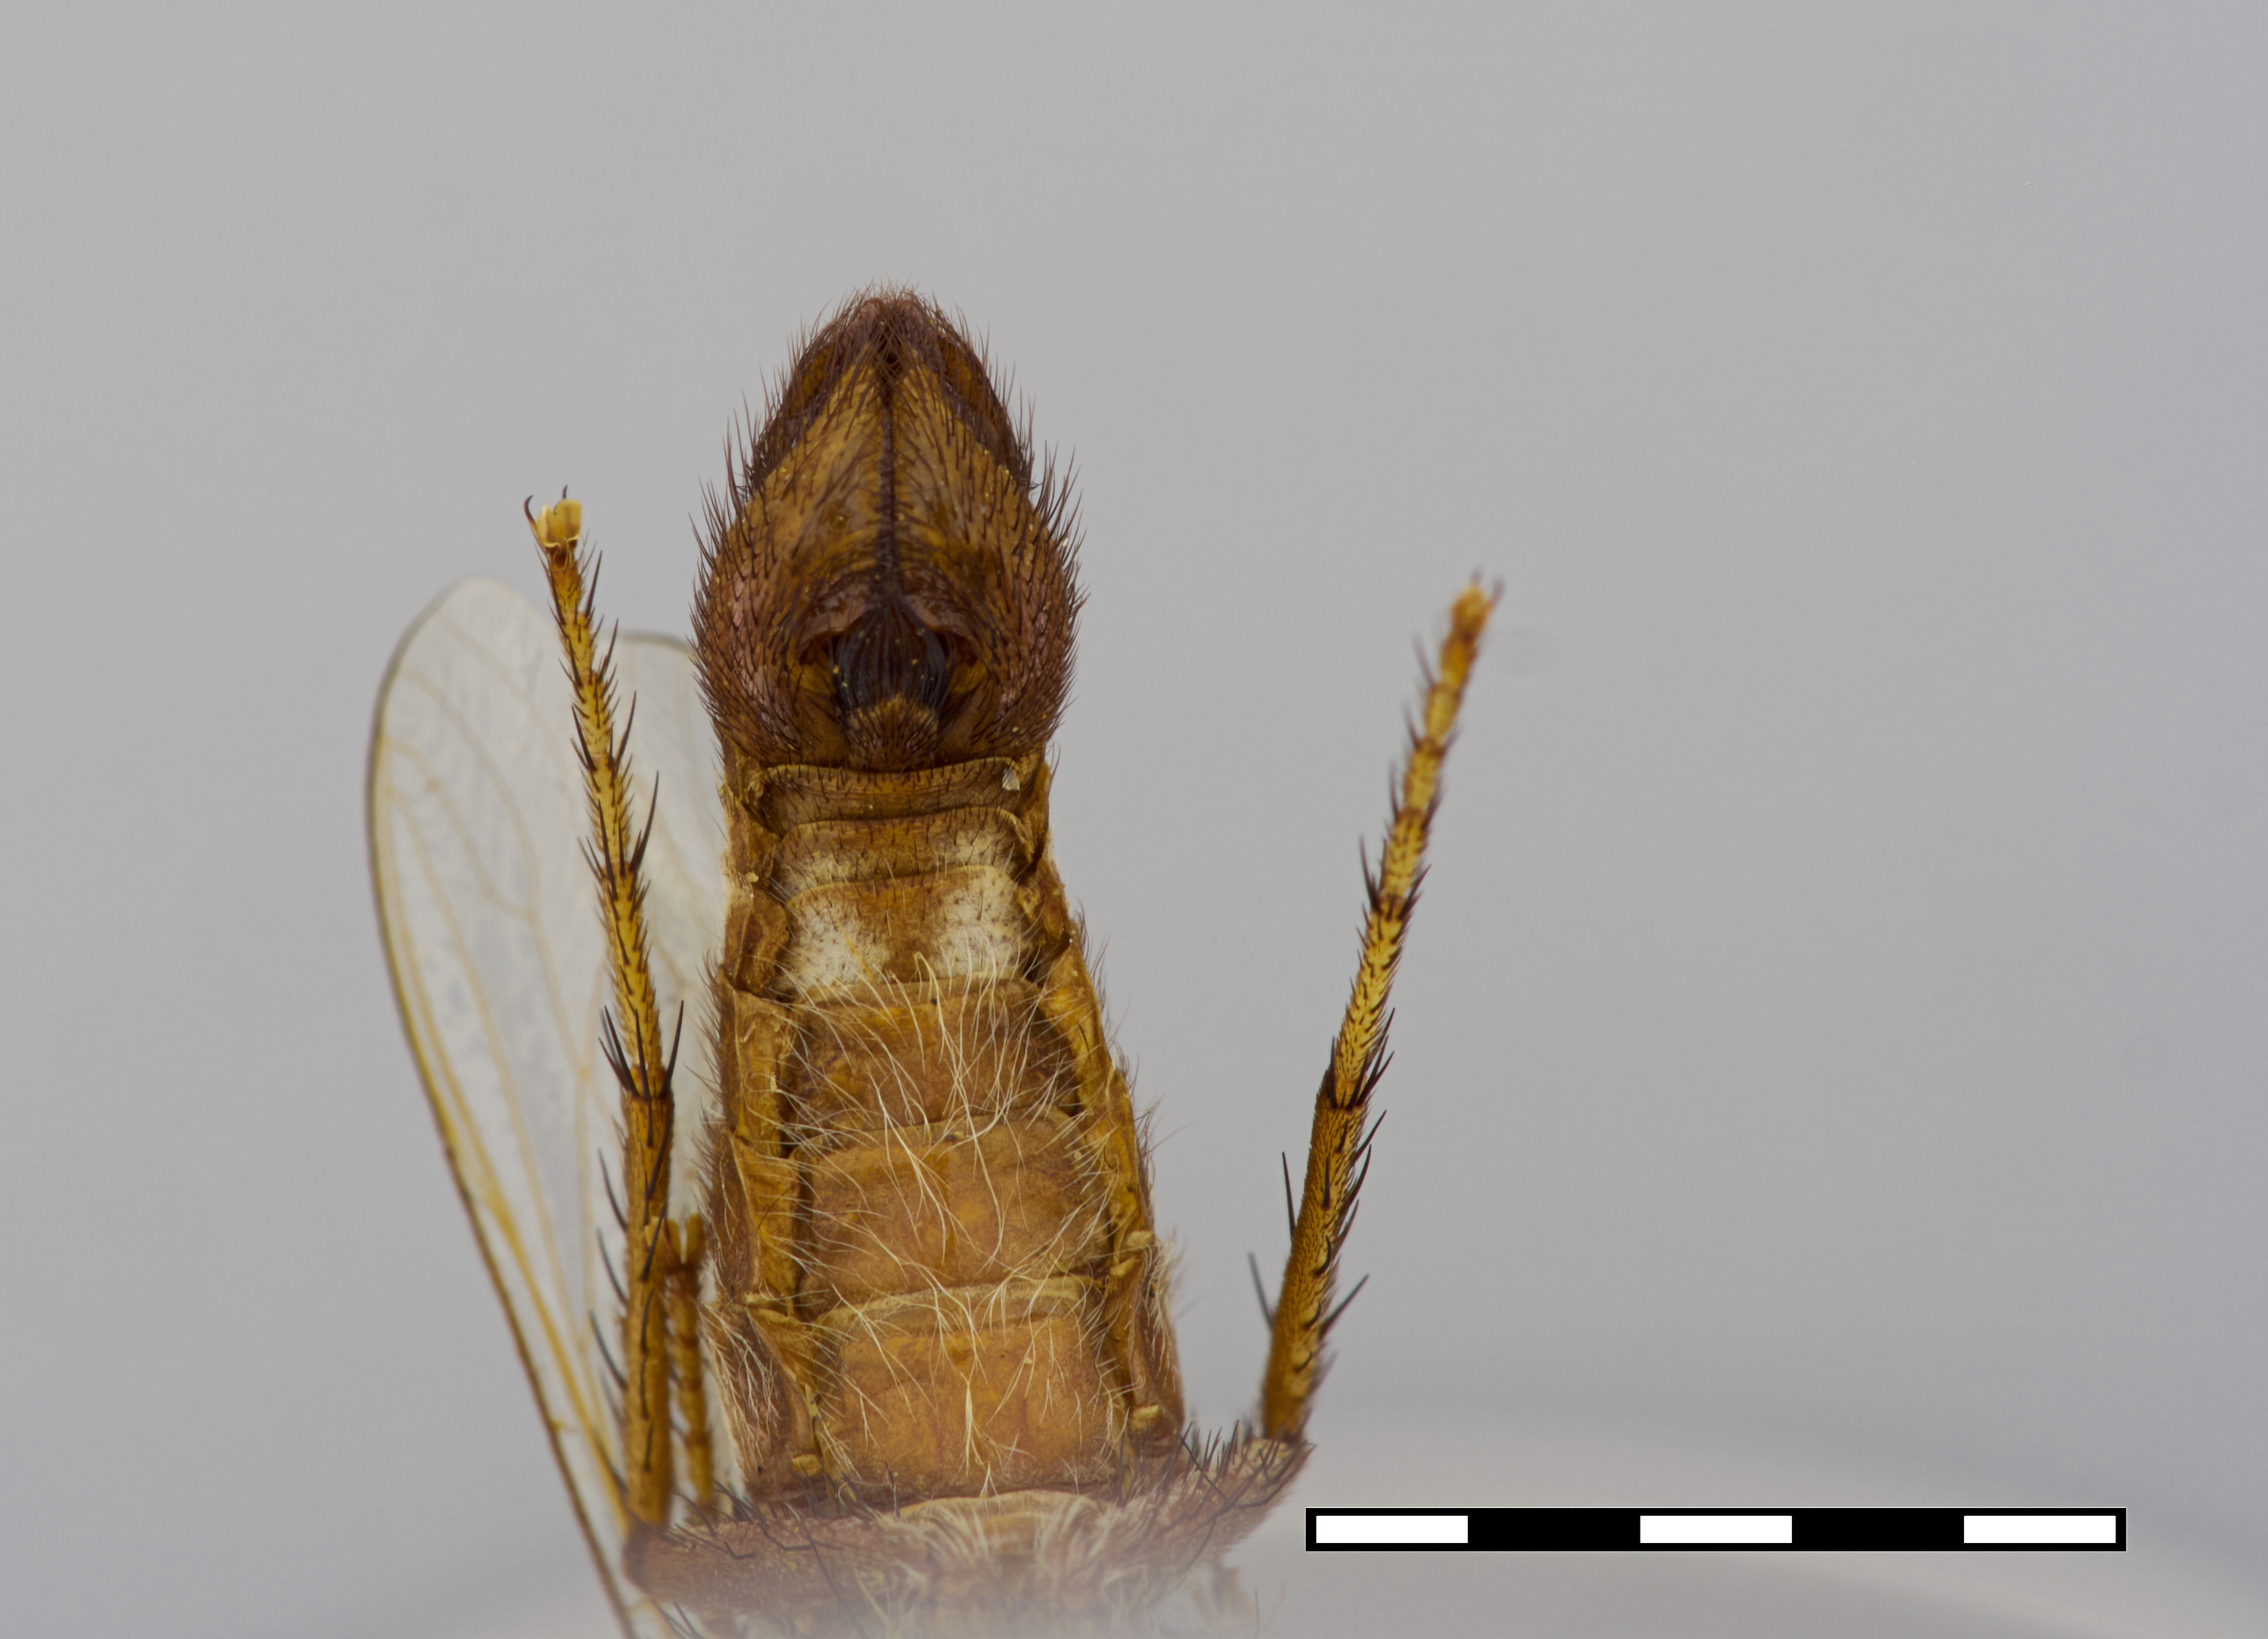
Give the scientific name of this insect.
Apiocera monticola
